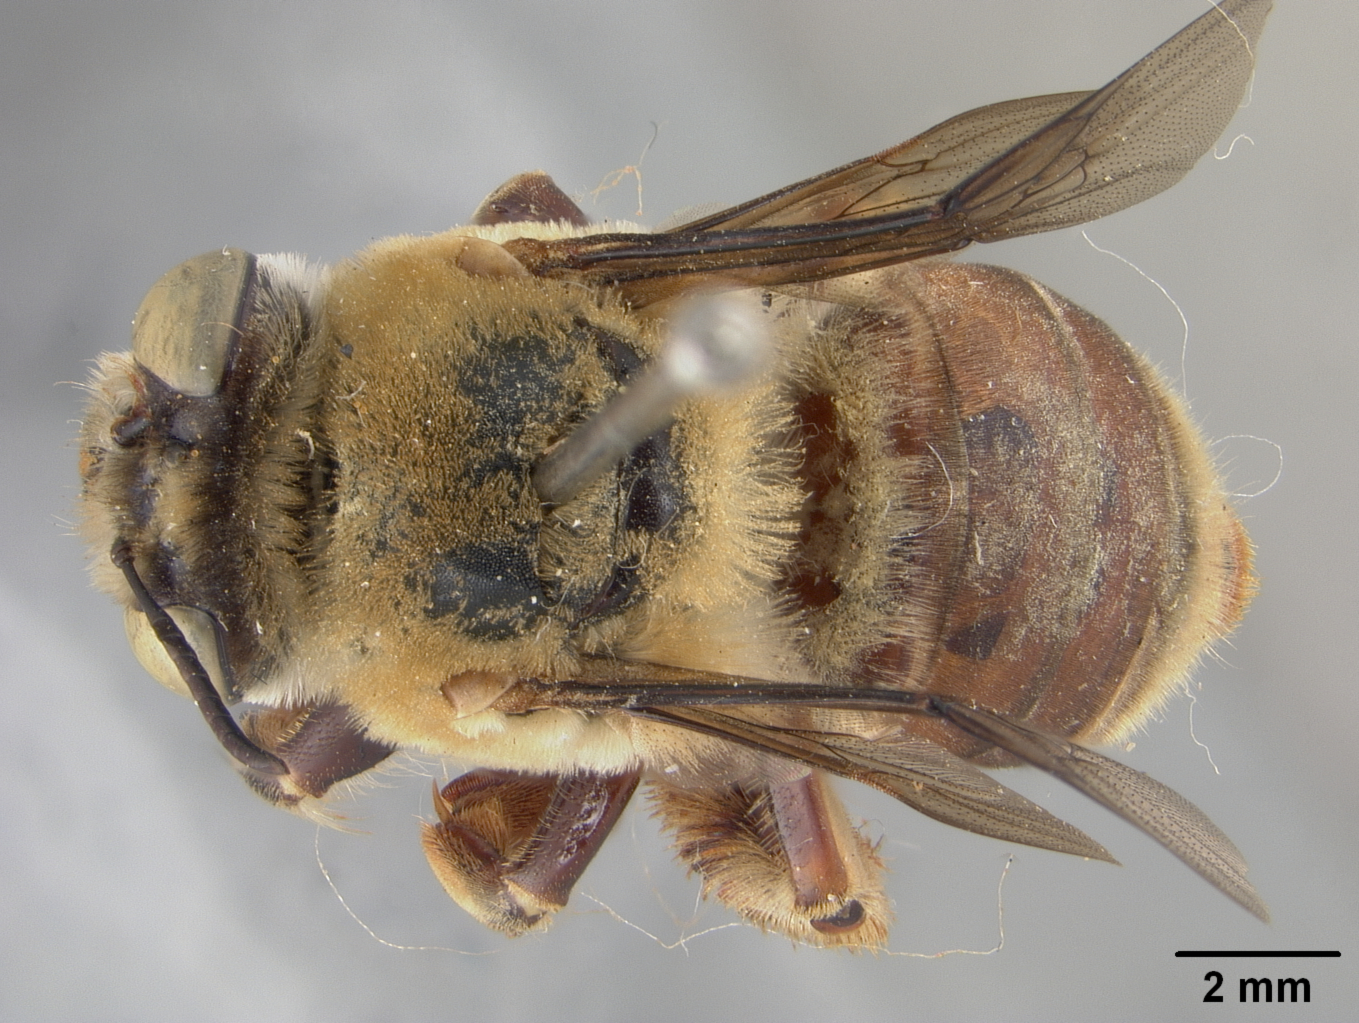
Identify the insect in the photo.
Centris inermis
